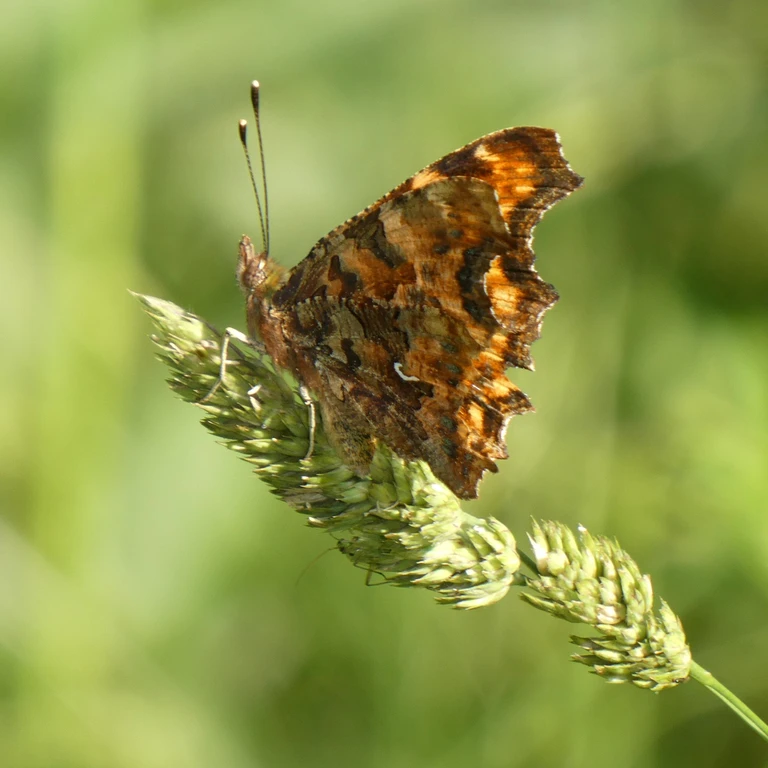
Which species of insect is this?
Polygonia c-album
